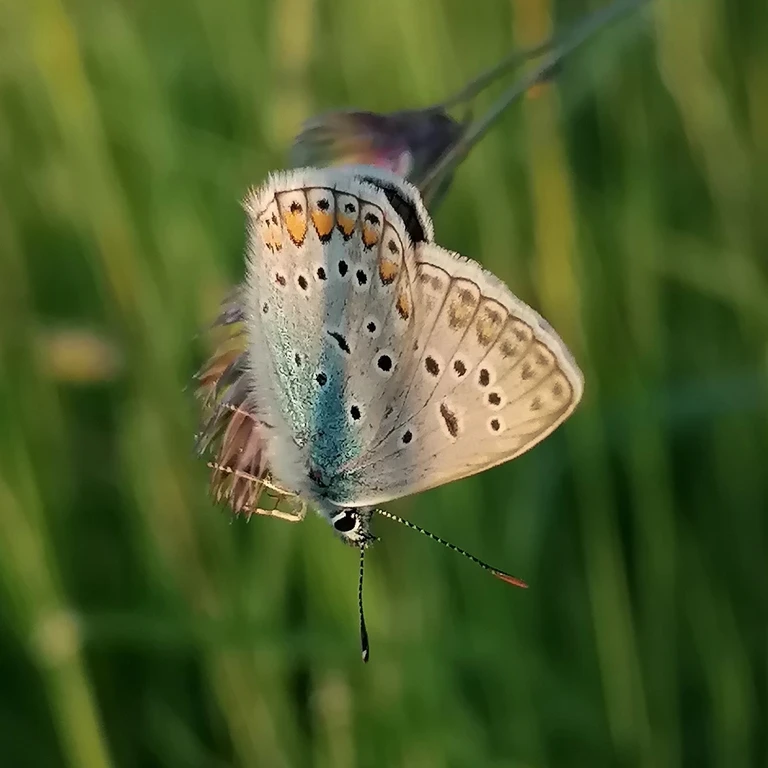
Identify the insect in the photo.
Polyommatus icarus
